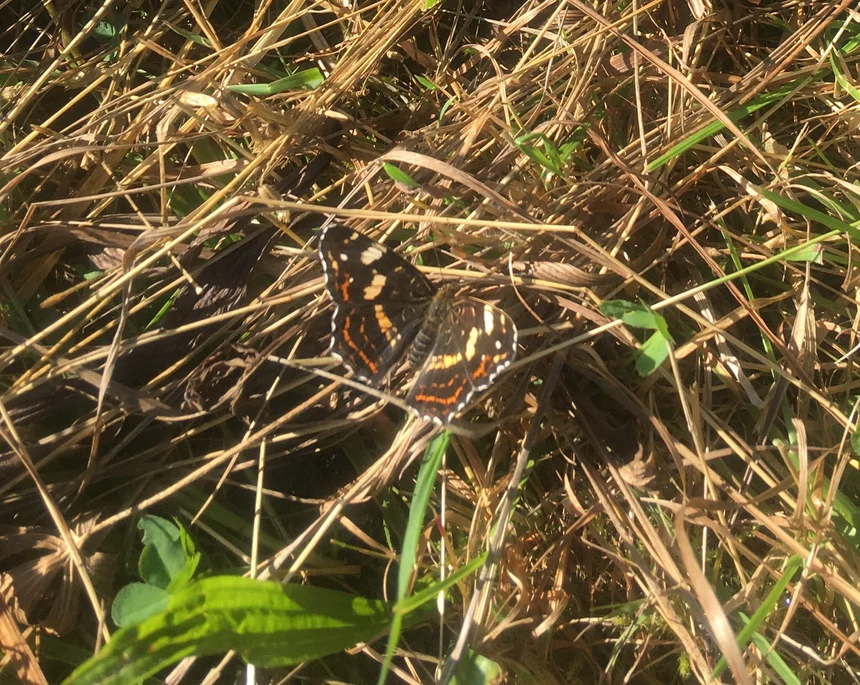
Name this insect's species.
Araschnia levana
